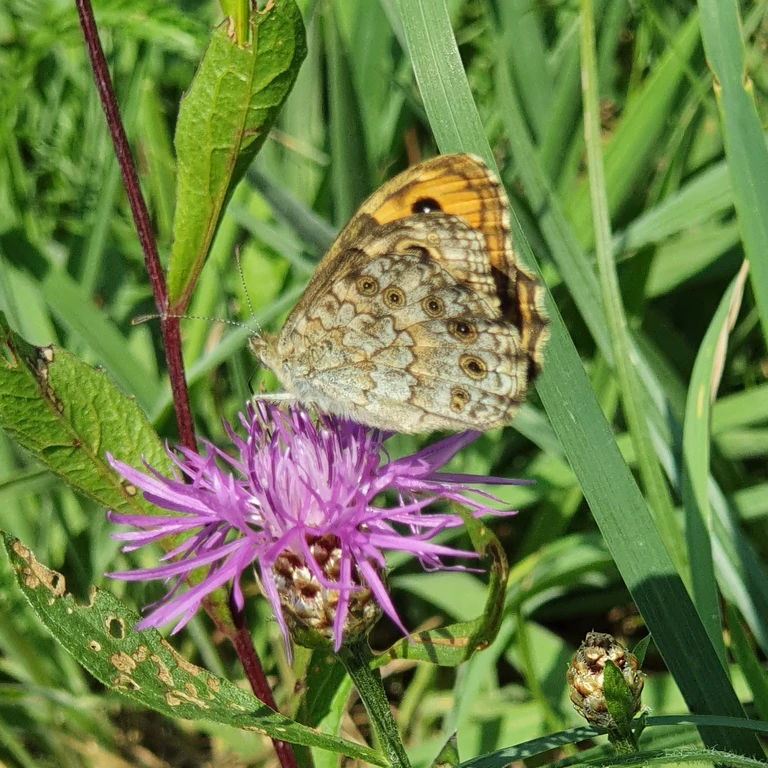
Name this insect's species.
Lasiommata megera (also Pararge megera)
